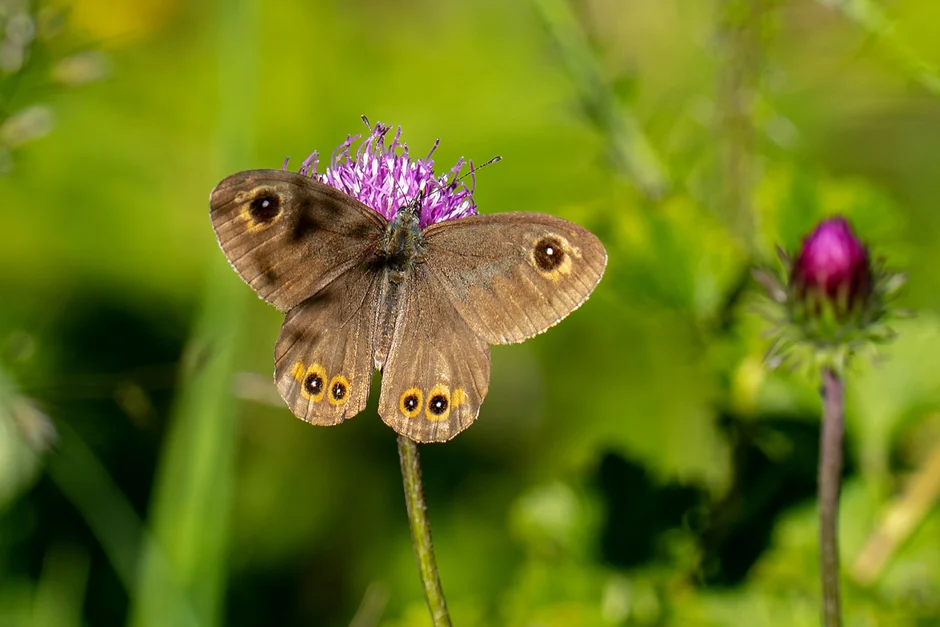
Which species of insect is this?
Lasiommata maera (also Pararge maera)
